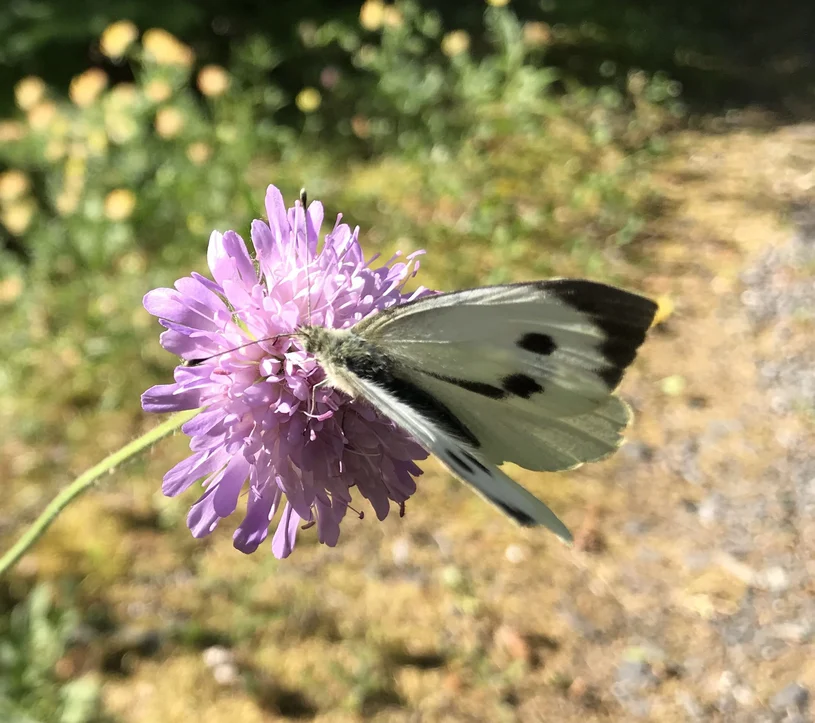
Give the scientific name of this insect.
Pieris brassicae
